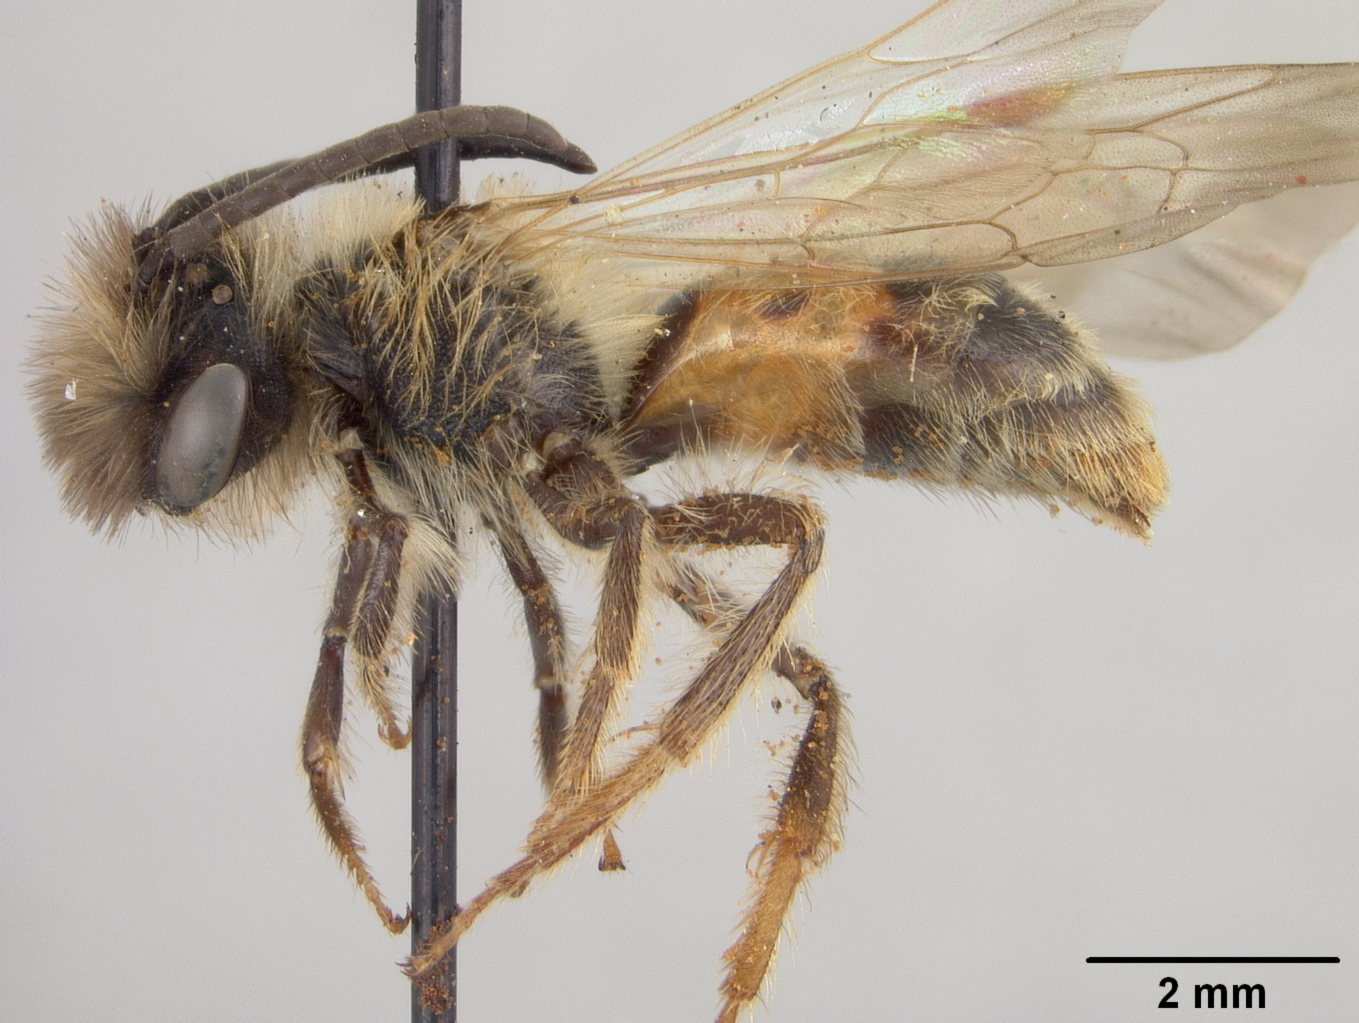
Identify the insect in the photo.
Andrena quettensis
